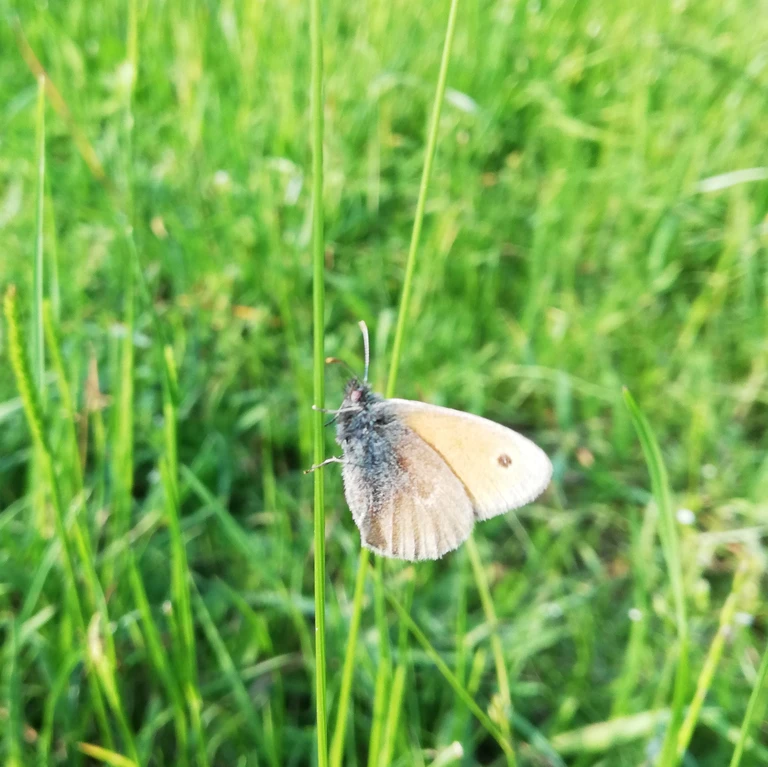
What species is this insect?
Coenonympha pamphilus
